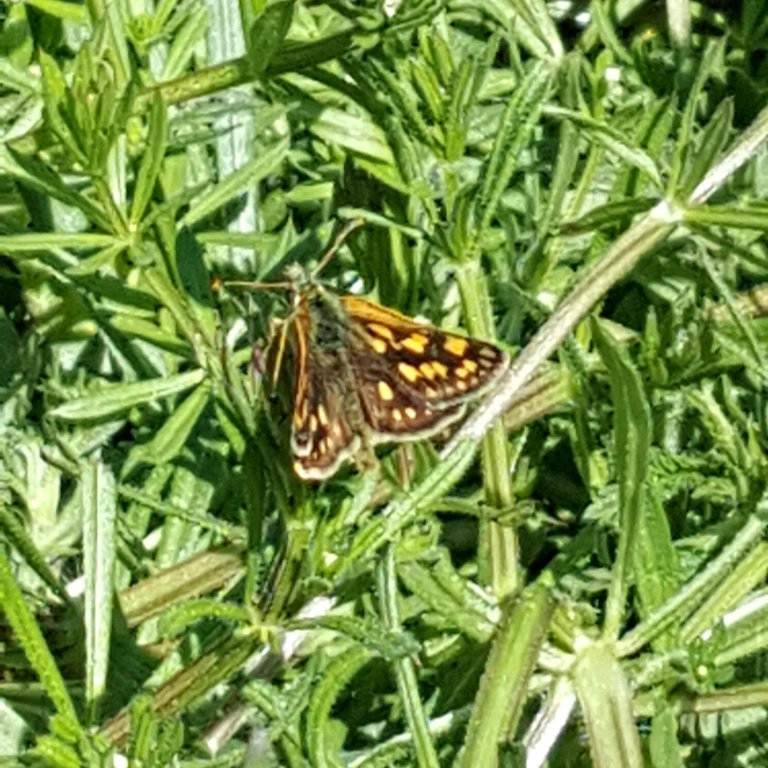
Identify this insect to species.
Carterocephalus palaemon
